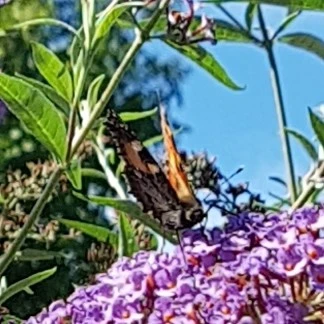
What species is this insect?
Aglais urticae
